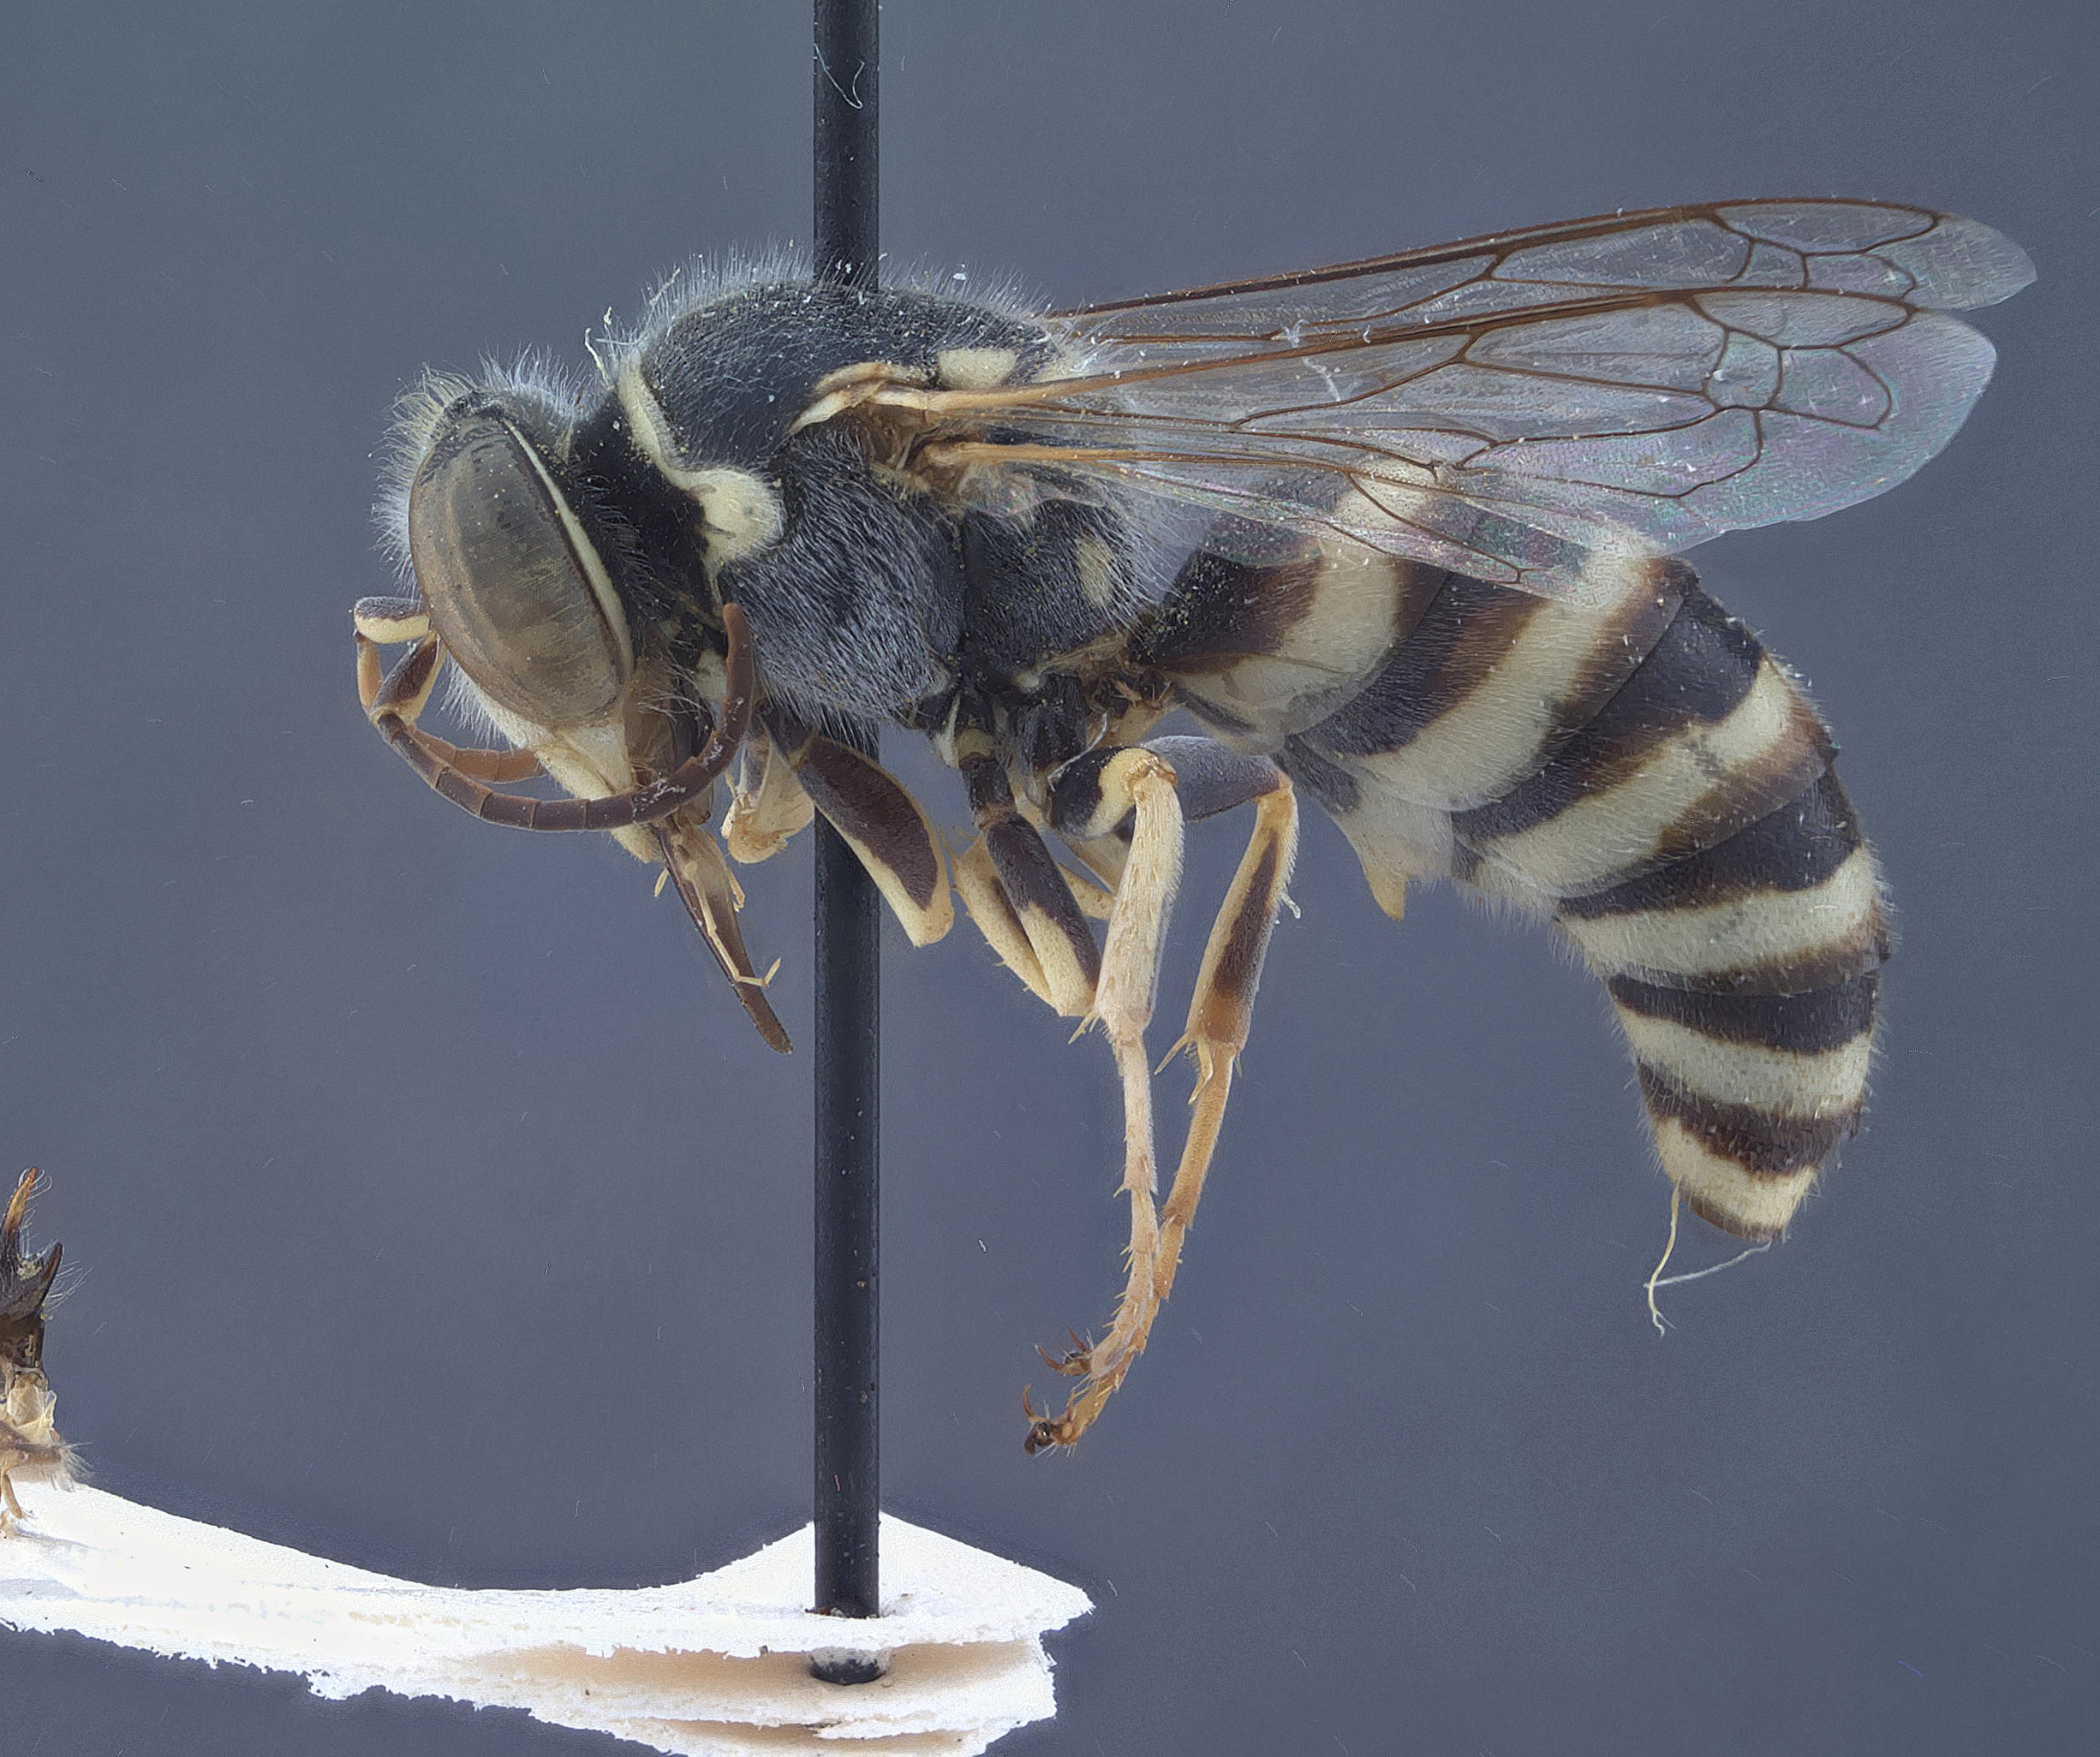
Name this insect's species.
Microstictia rufescens
